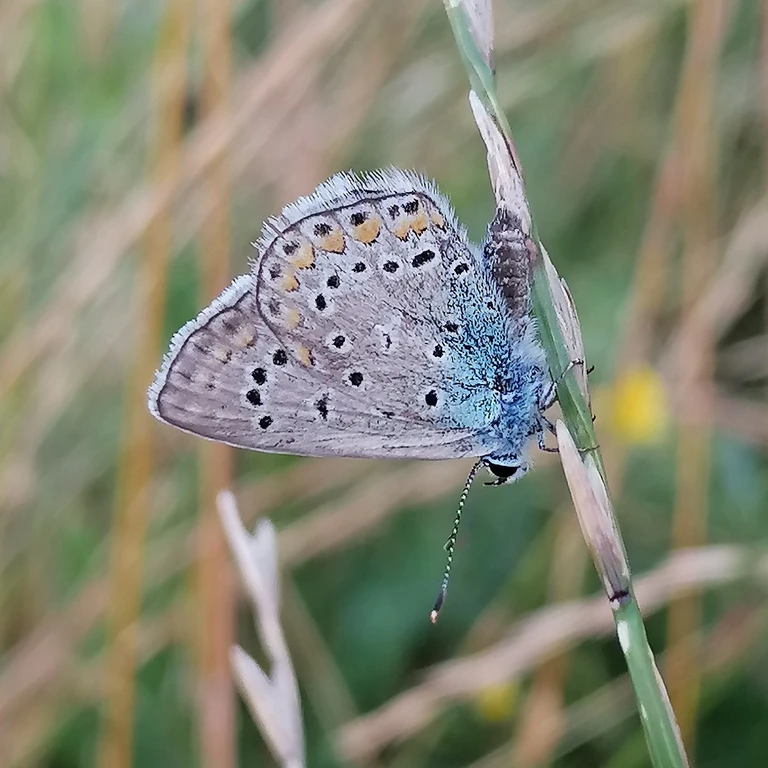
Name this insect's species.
Polyommatus icarus
